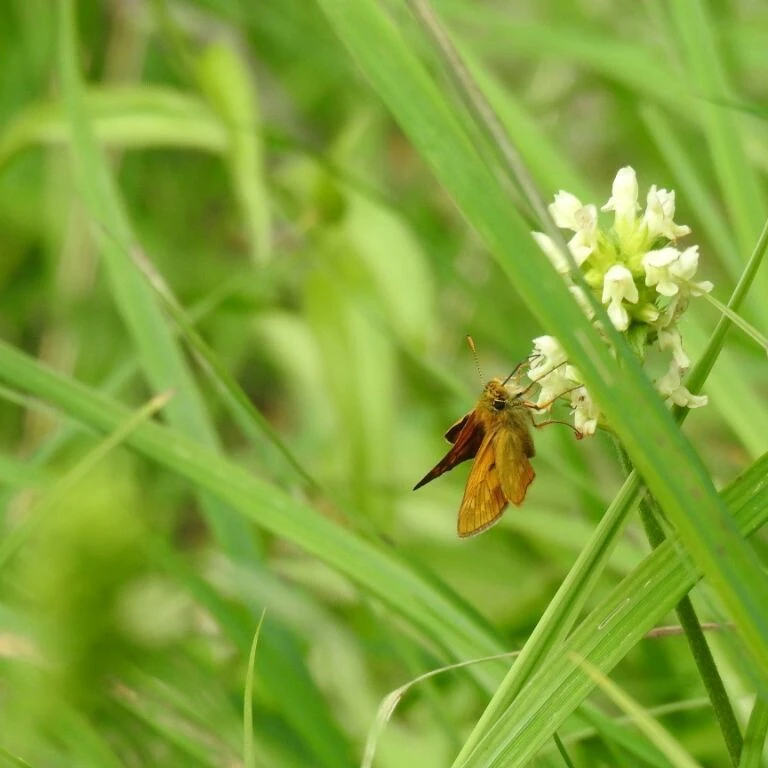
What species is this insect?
Ochlodes sylvanus (also Ochlodes venata)
